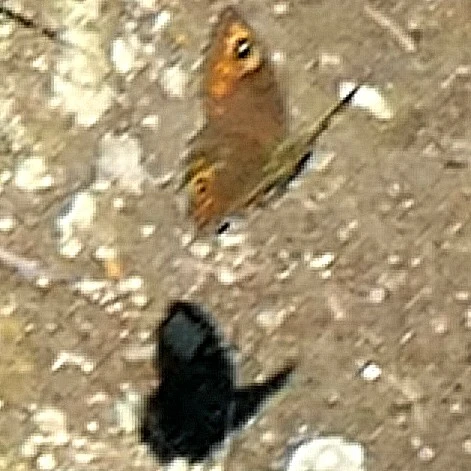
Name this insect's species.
Lasiommata maera (also Pararge maera)
